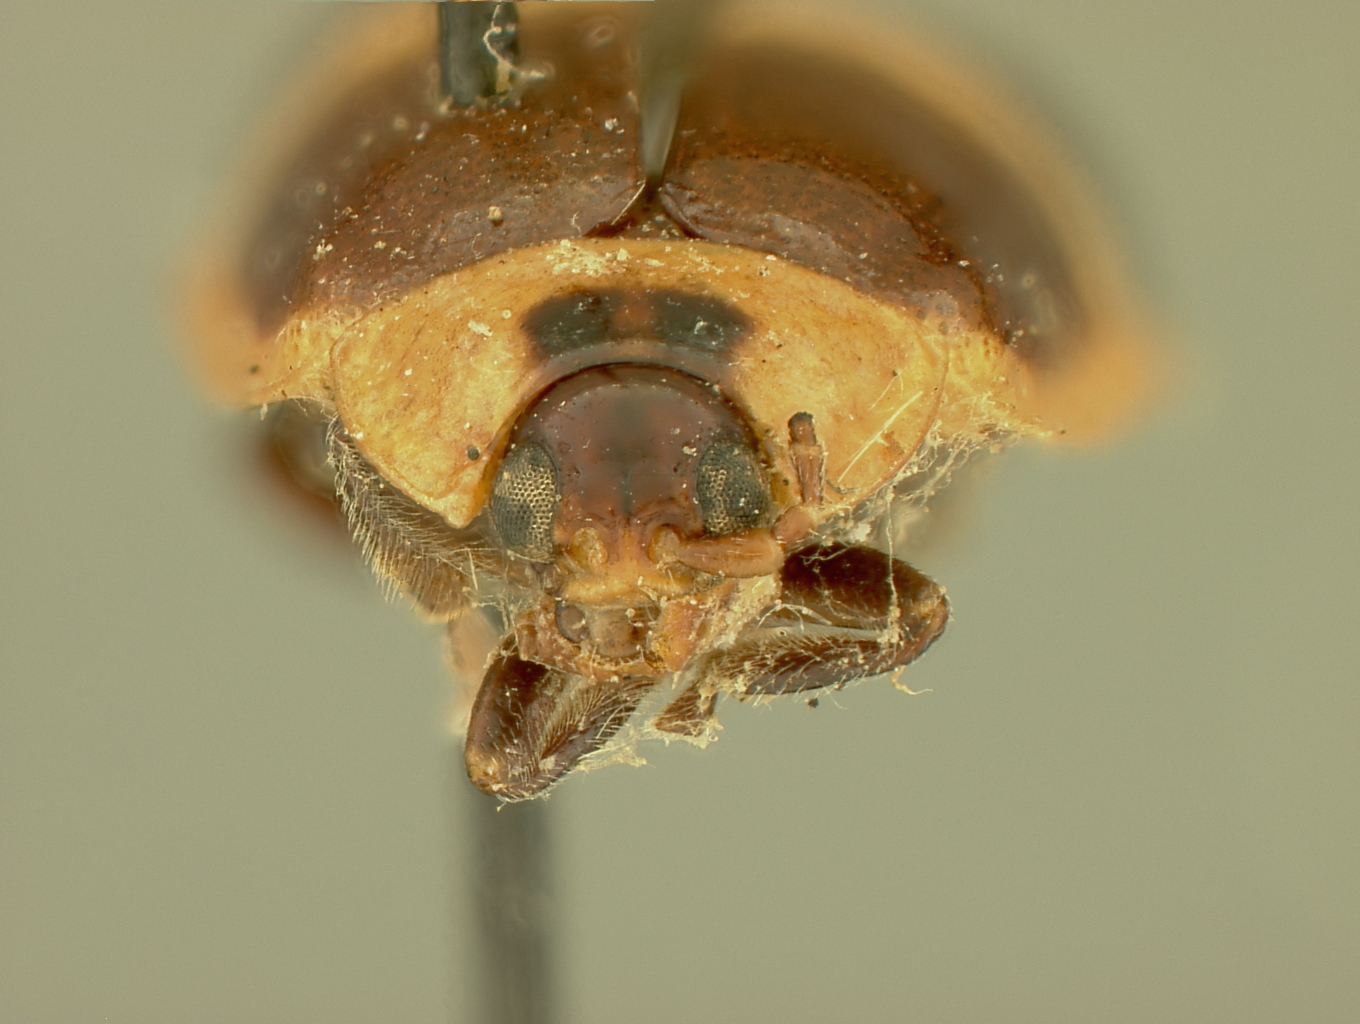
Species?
Omophoita succincta
